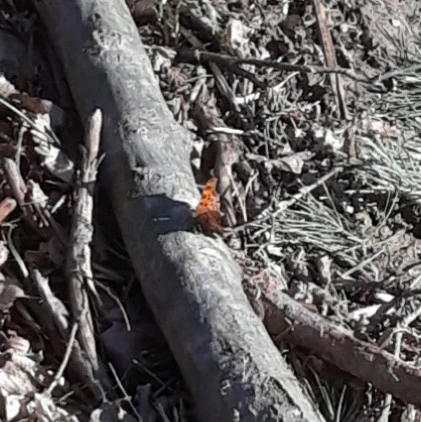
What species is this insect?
Polygonia c-album
